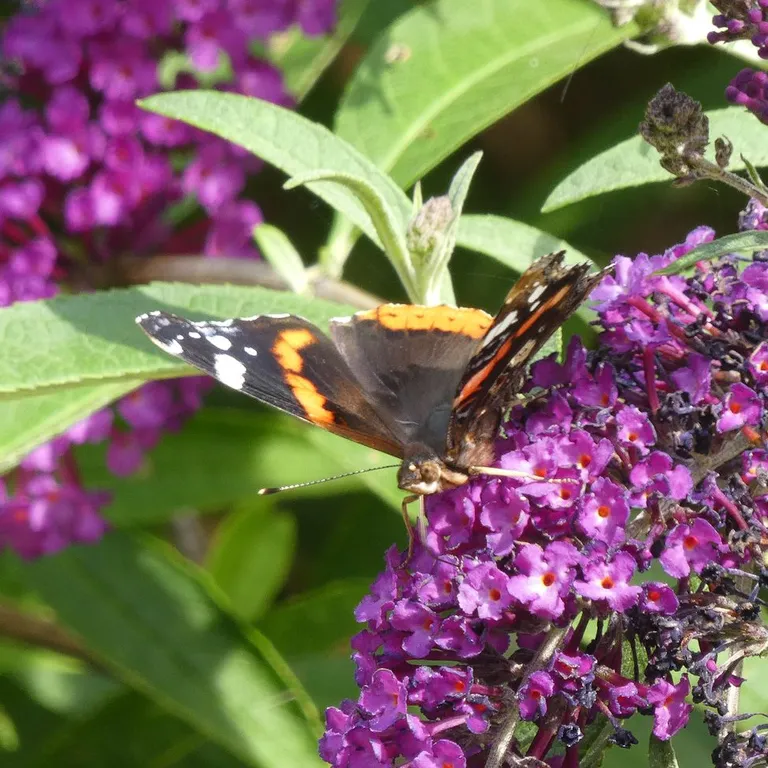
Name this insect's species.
Vanessa atalanta
